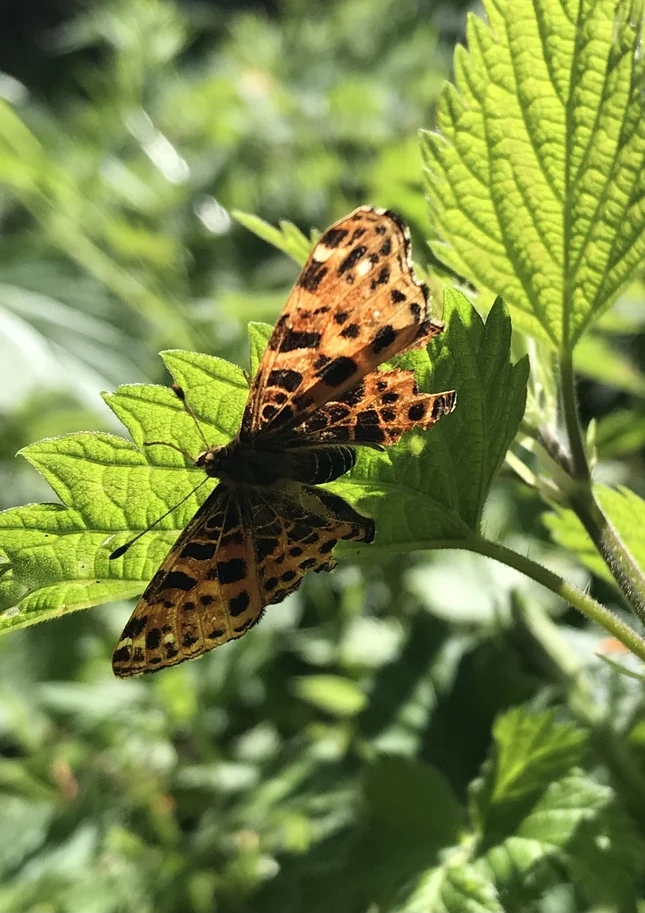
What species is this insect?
Araschnia levana
